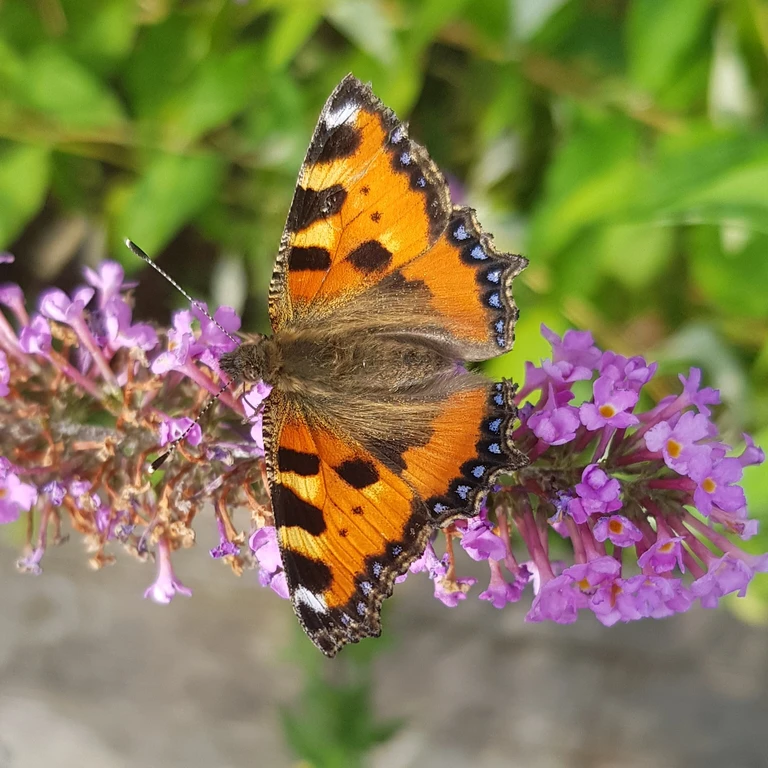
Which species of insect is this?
Aglais urticae
